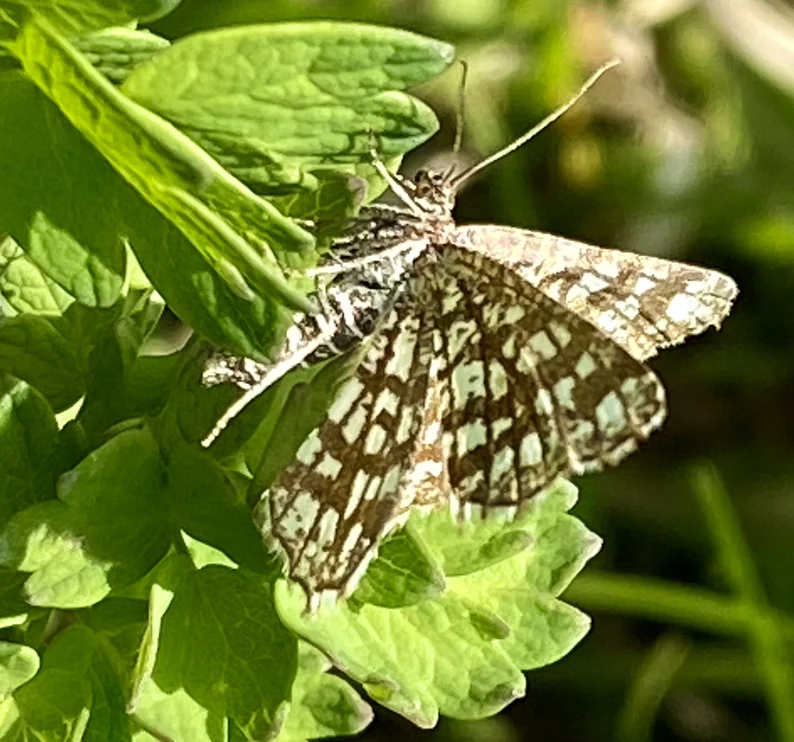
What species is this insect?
Chiasmia clathrata
